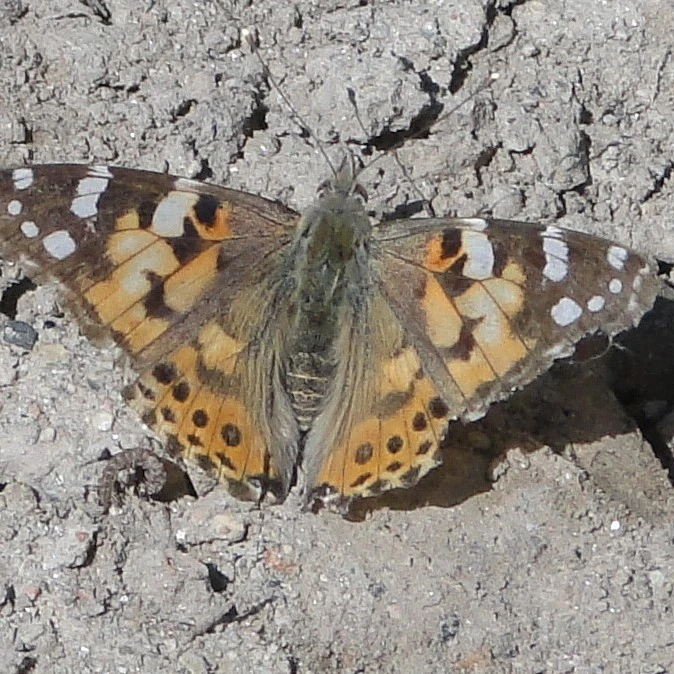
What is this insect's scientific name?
Vanessa cardui
